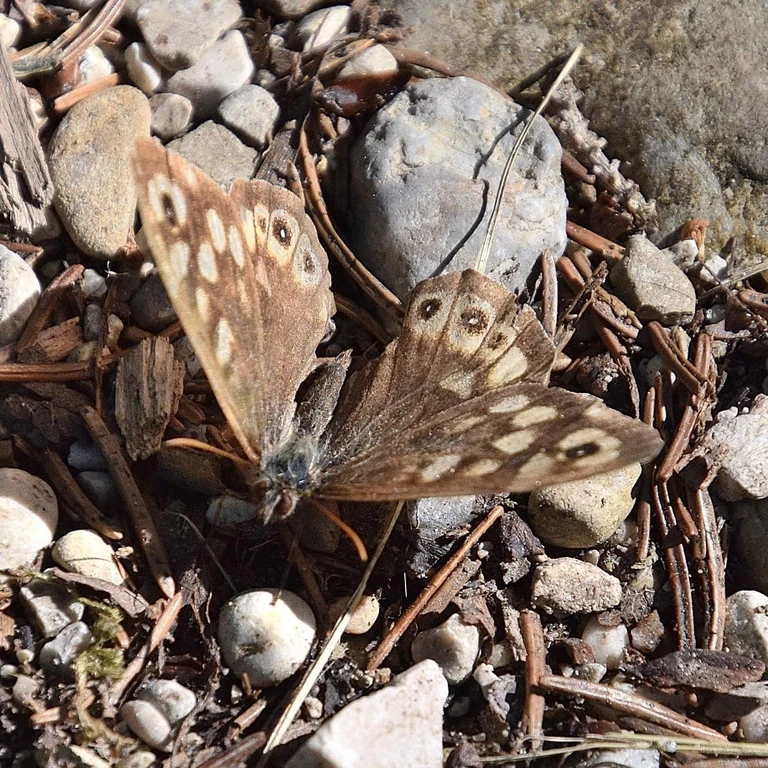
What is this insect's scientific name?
Pararge aegeria
